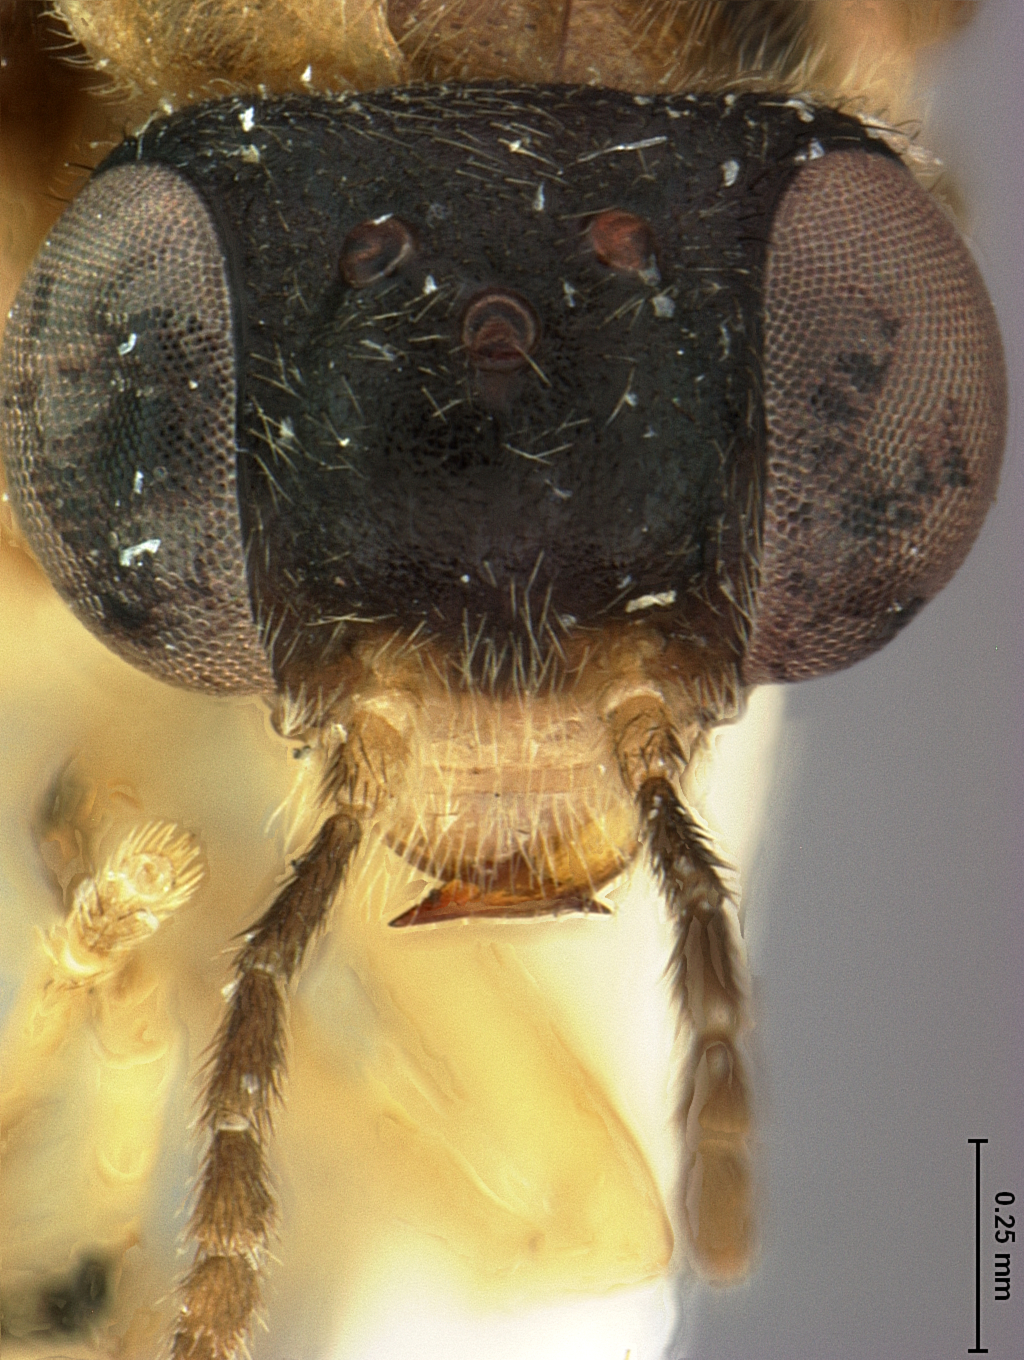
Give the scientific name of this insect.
Acordulecera longica
